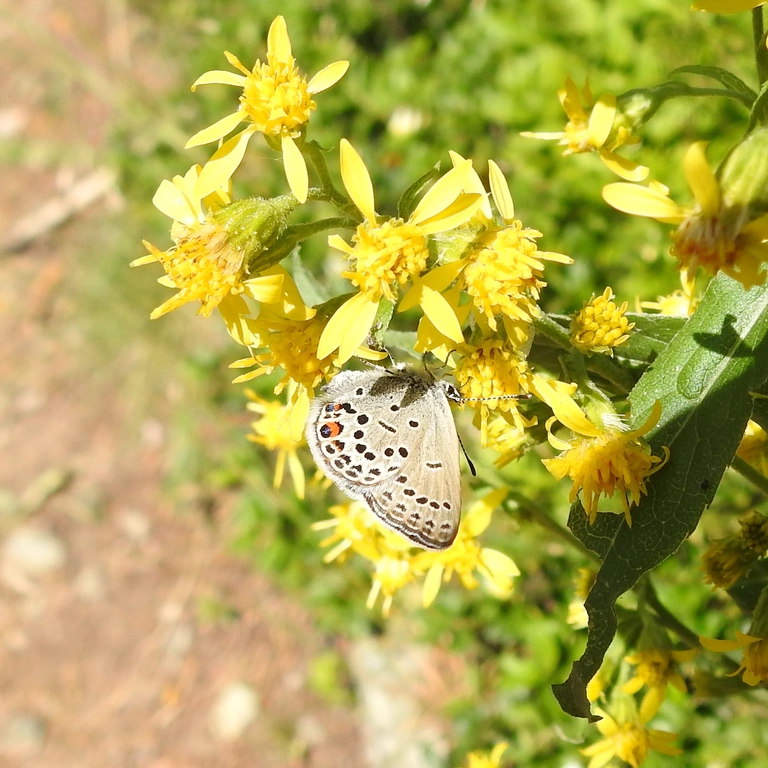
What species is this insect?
Agriades optilete (also Vacciniina optilete)
